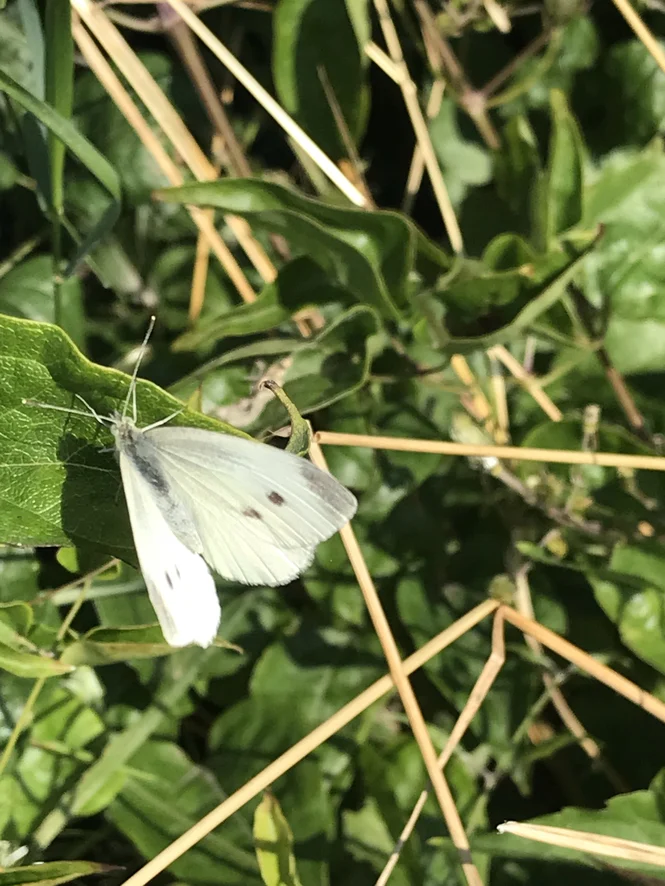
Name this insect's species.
Pieris rapae
